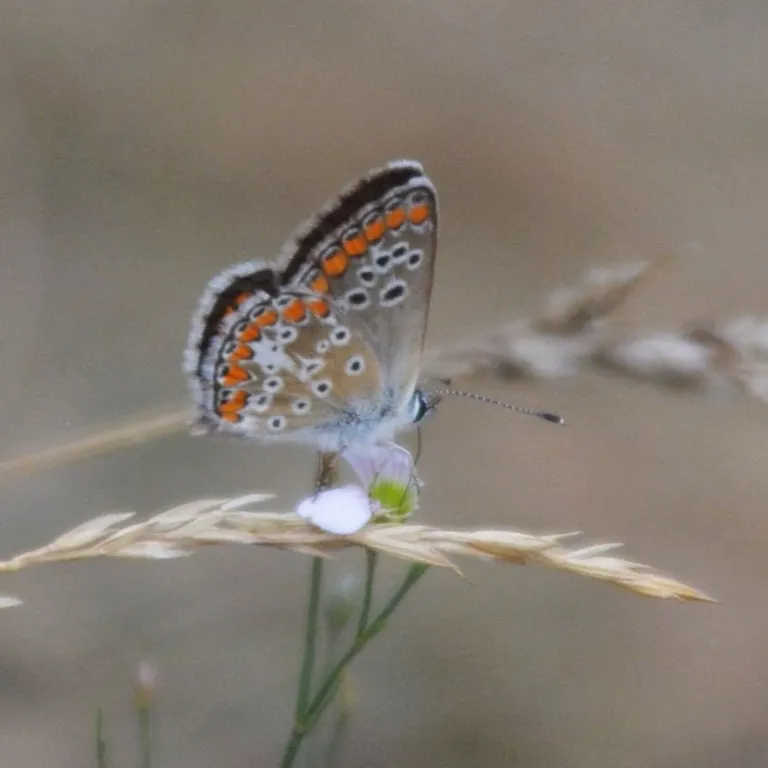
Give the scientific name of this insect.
Aricia agestis/artaxerxes
